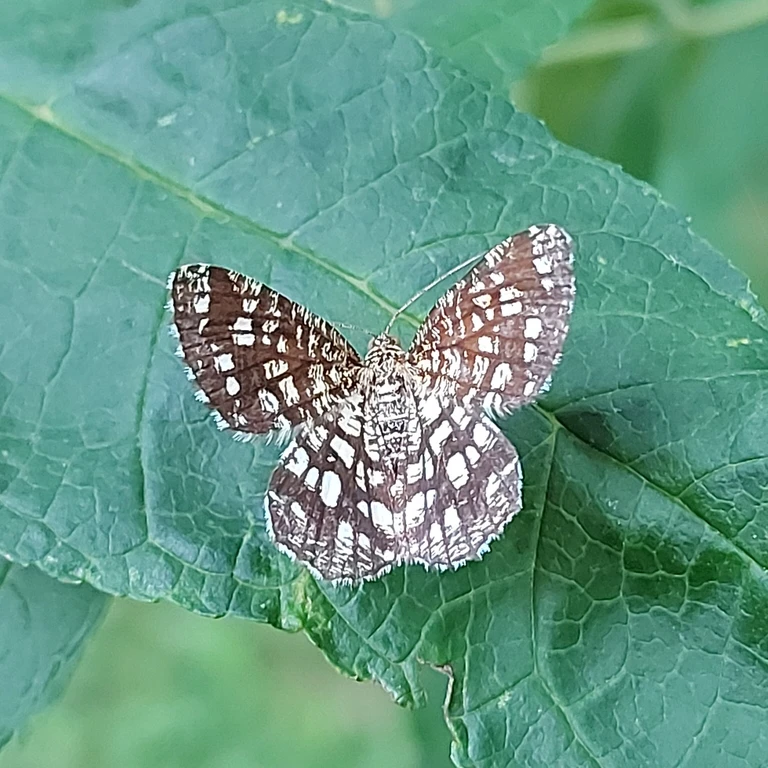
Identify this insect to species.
Chiasmia clathrata
